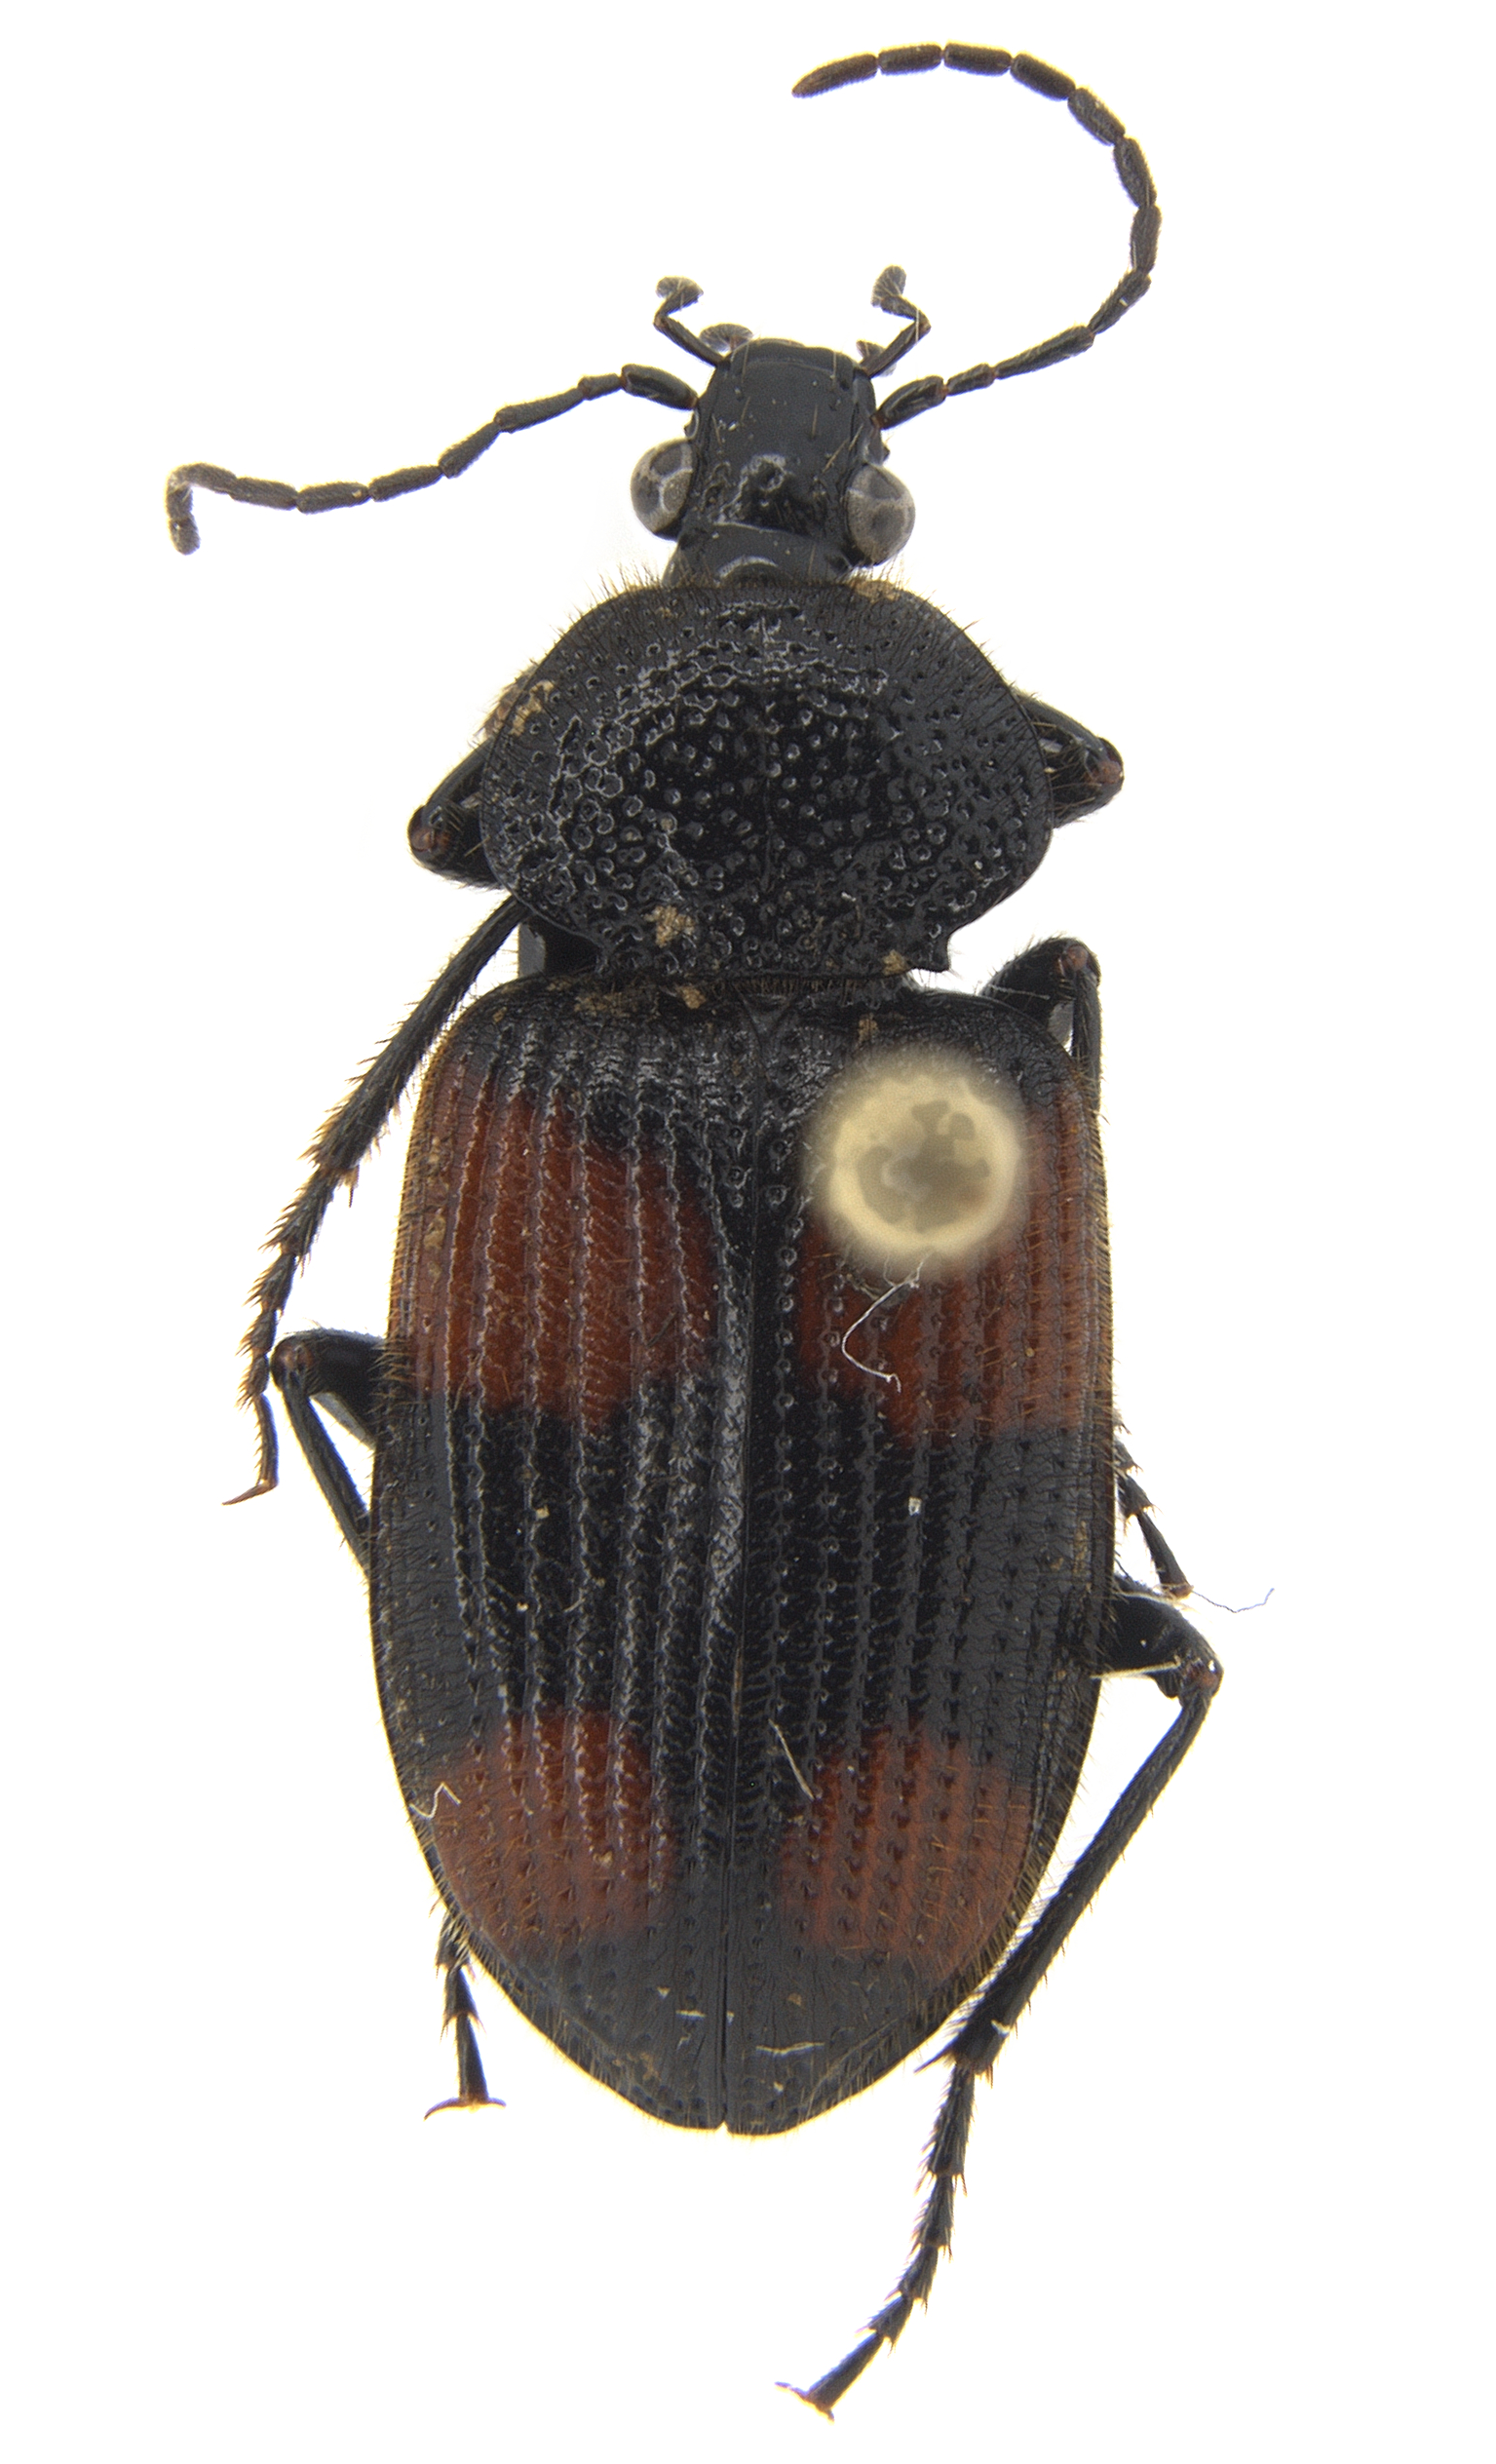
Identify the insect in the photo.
Panagaeus cruciger
